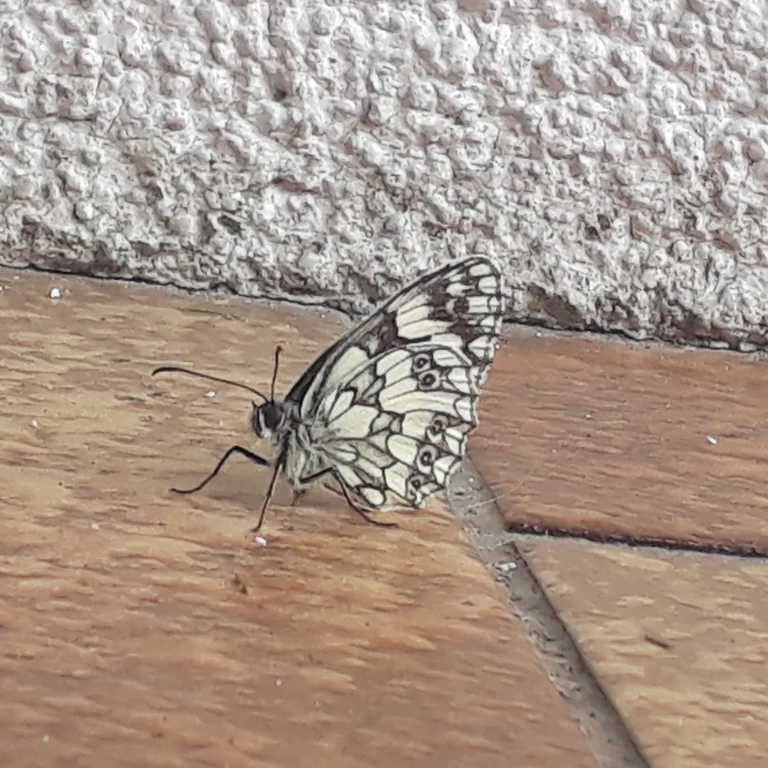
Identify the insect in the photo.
Melanargia galathea
